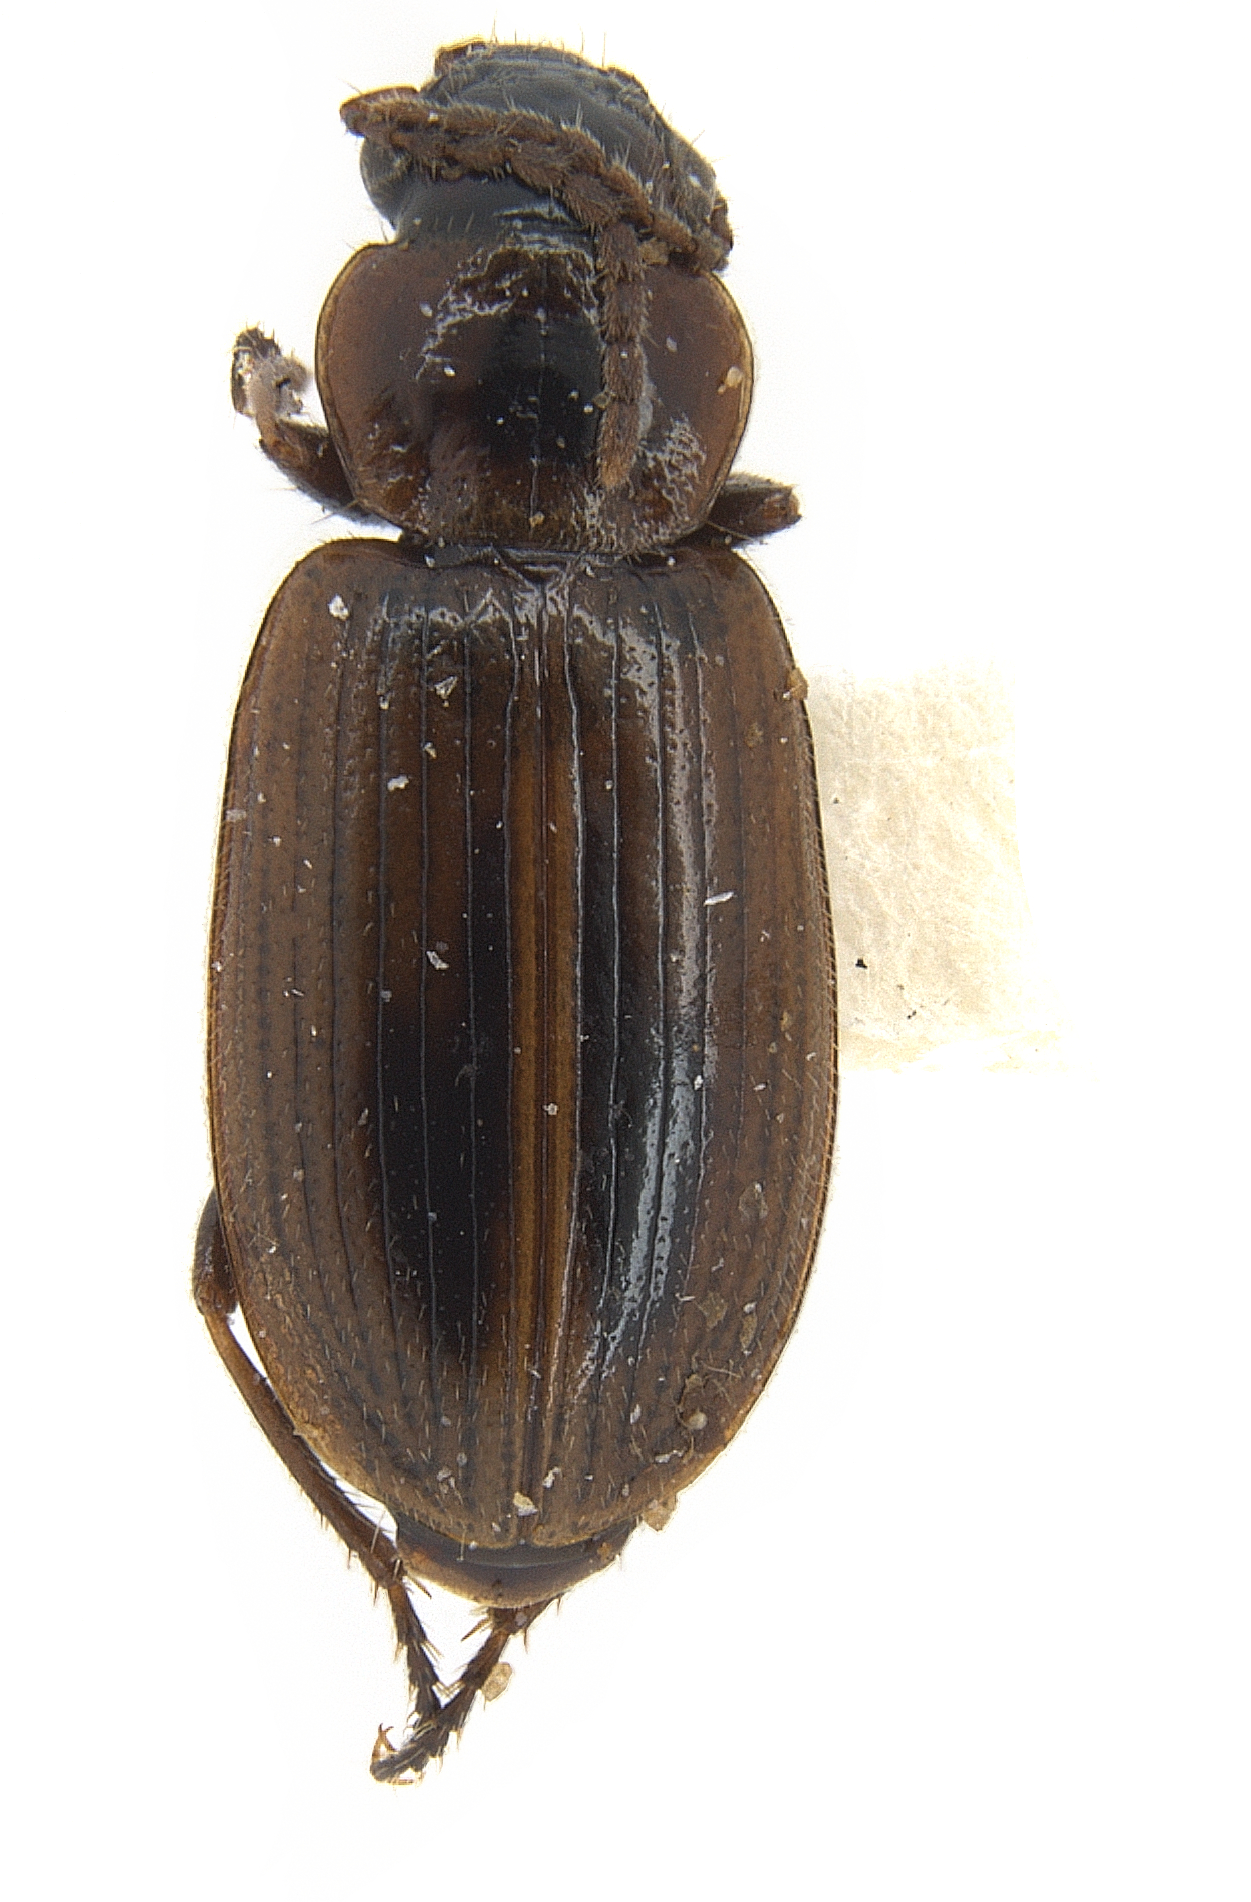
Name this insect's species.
Dicheirotrichus cognatus (also Trichocellus congnatus)
